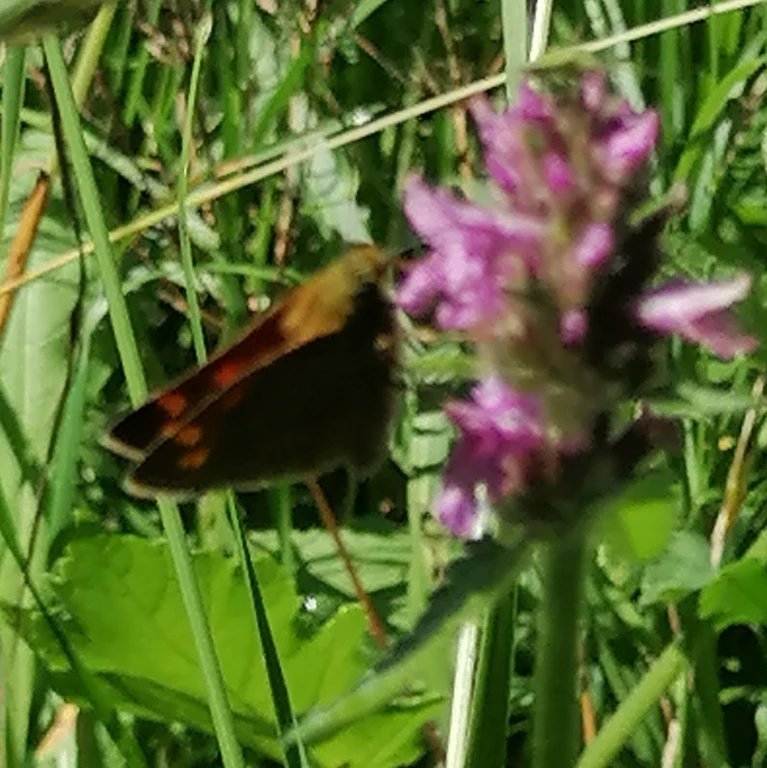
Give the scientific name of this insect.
Ochlodes sylvanus (also Ochlodes venata)
